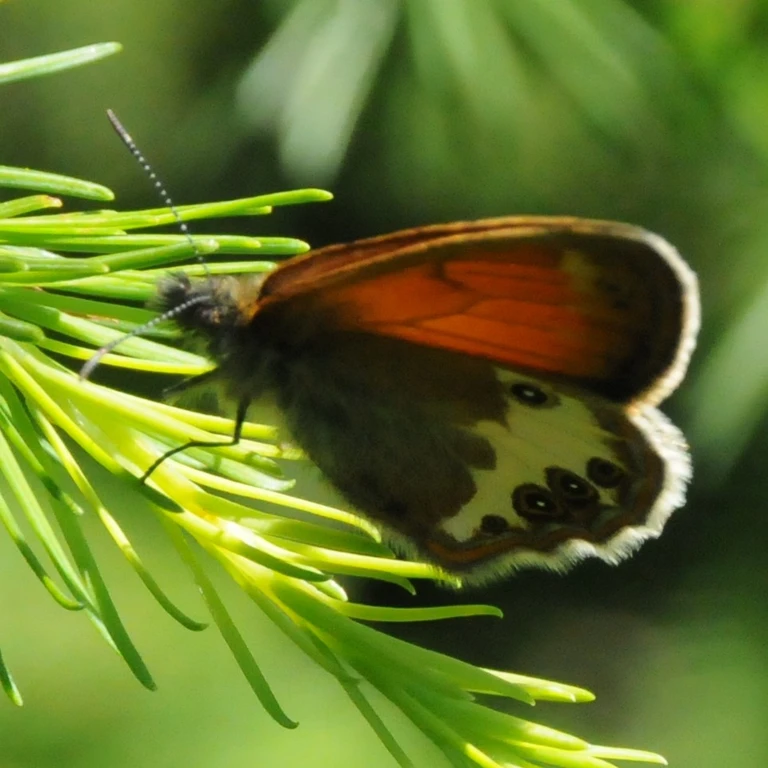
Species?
Coenonympha arcania
